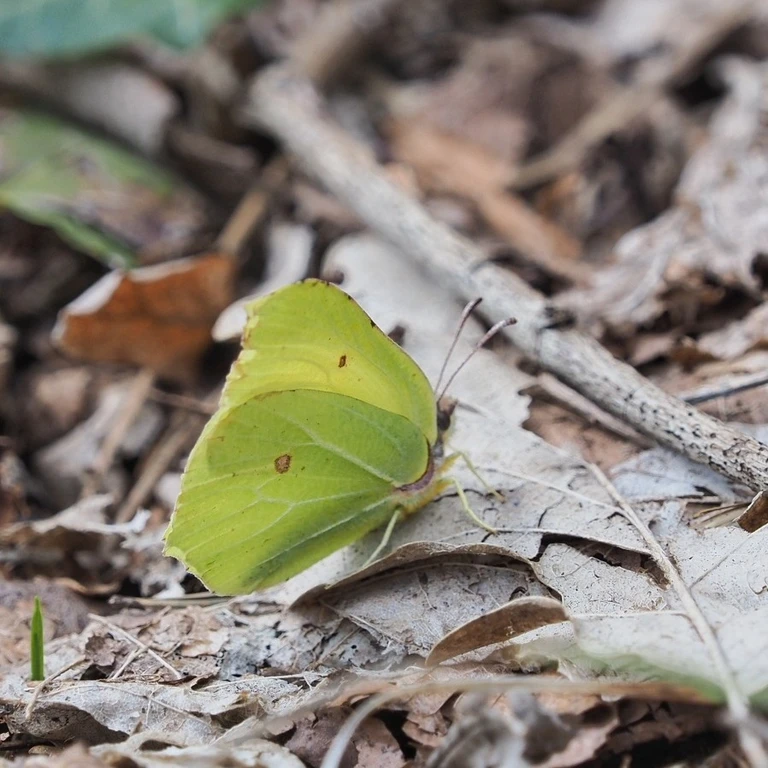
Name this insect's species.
Gonepteryx rhamni
